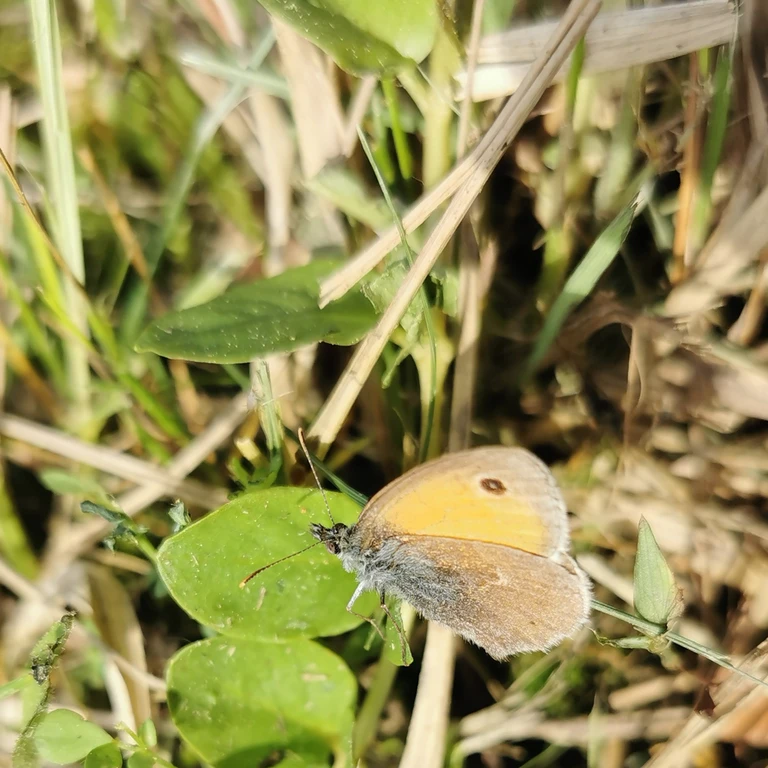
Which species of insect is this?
Coenonympha pamphilus
